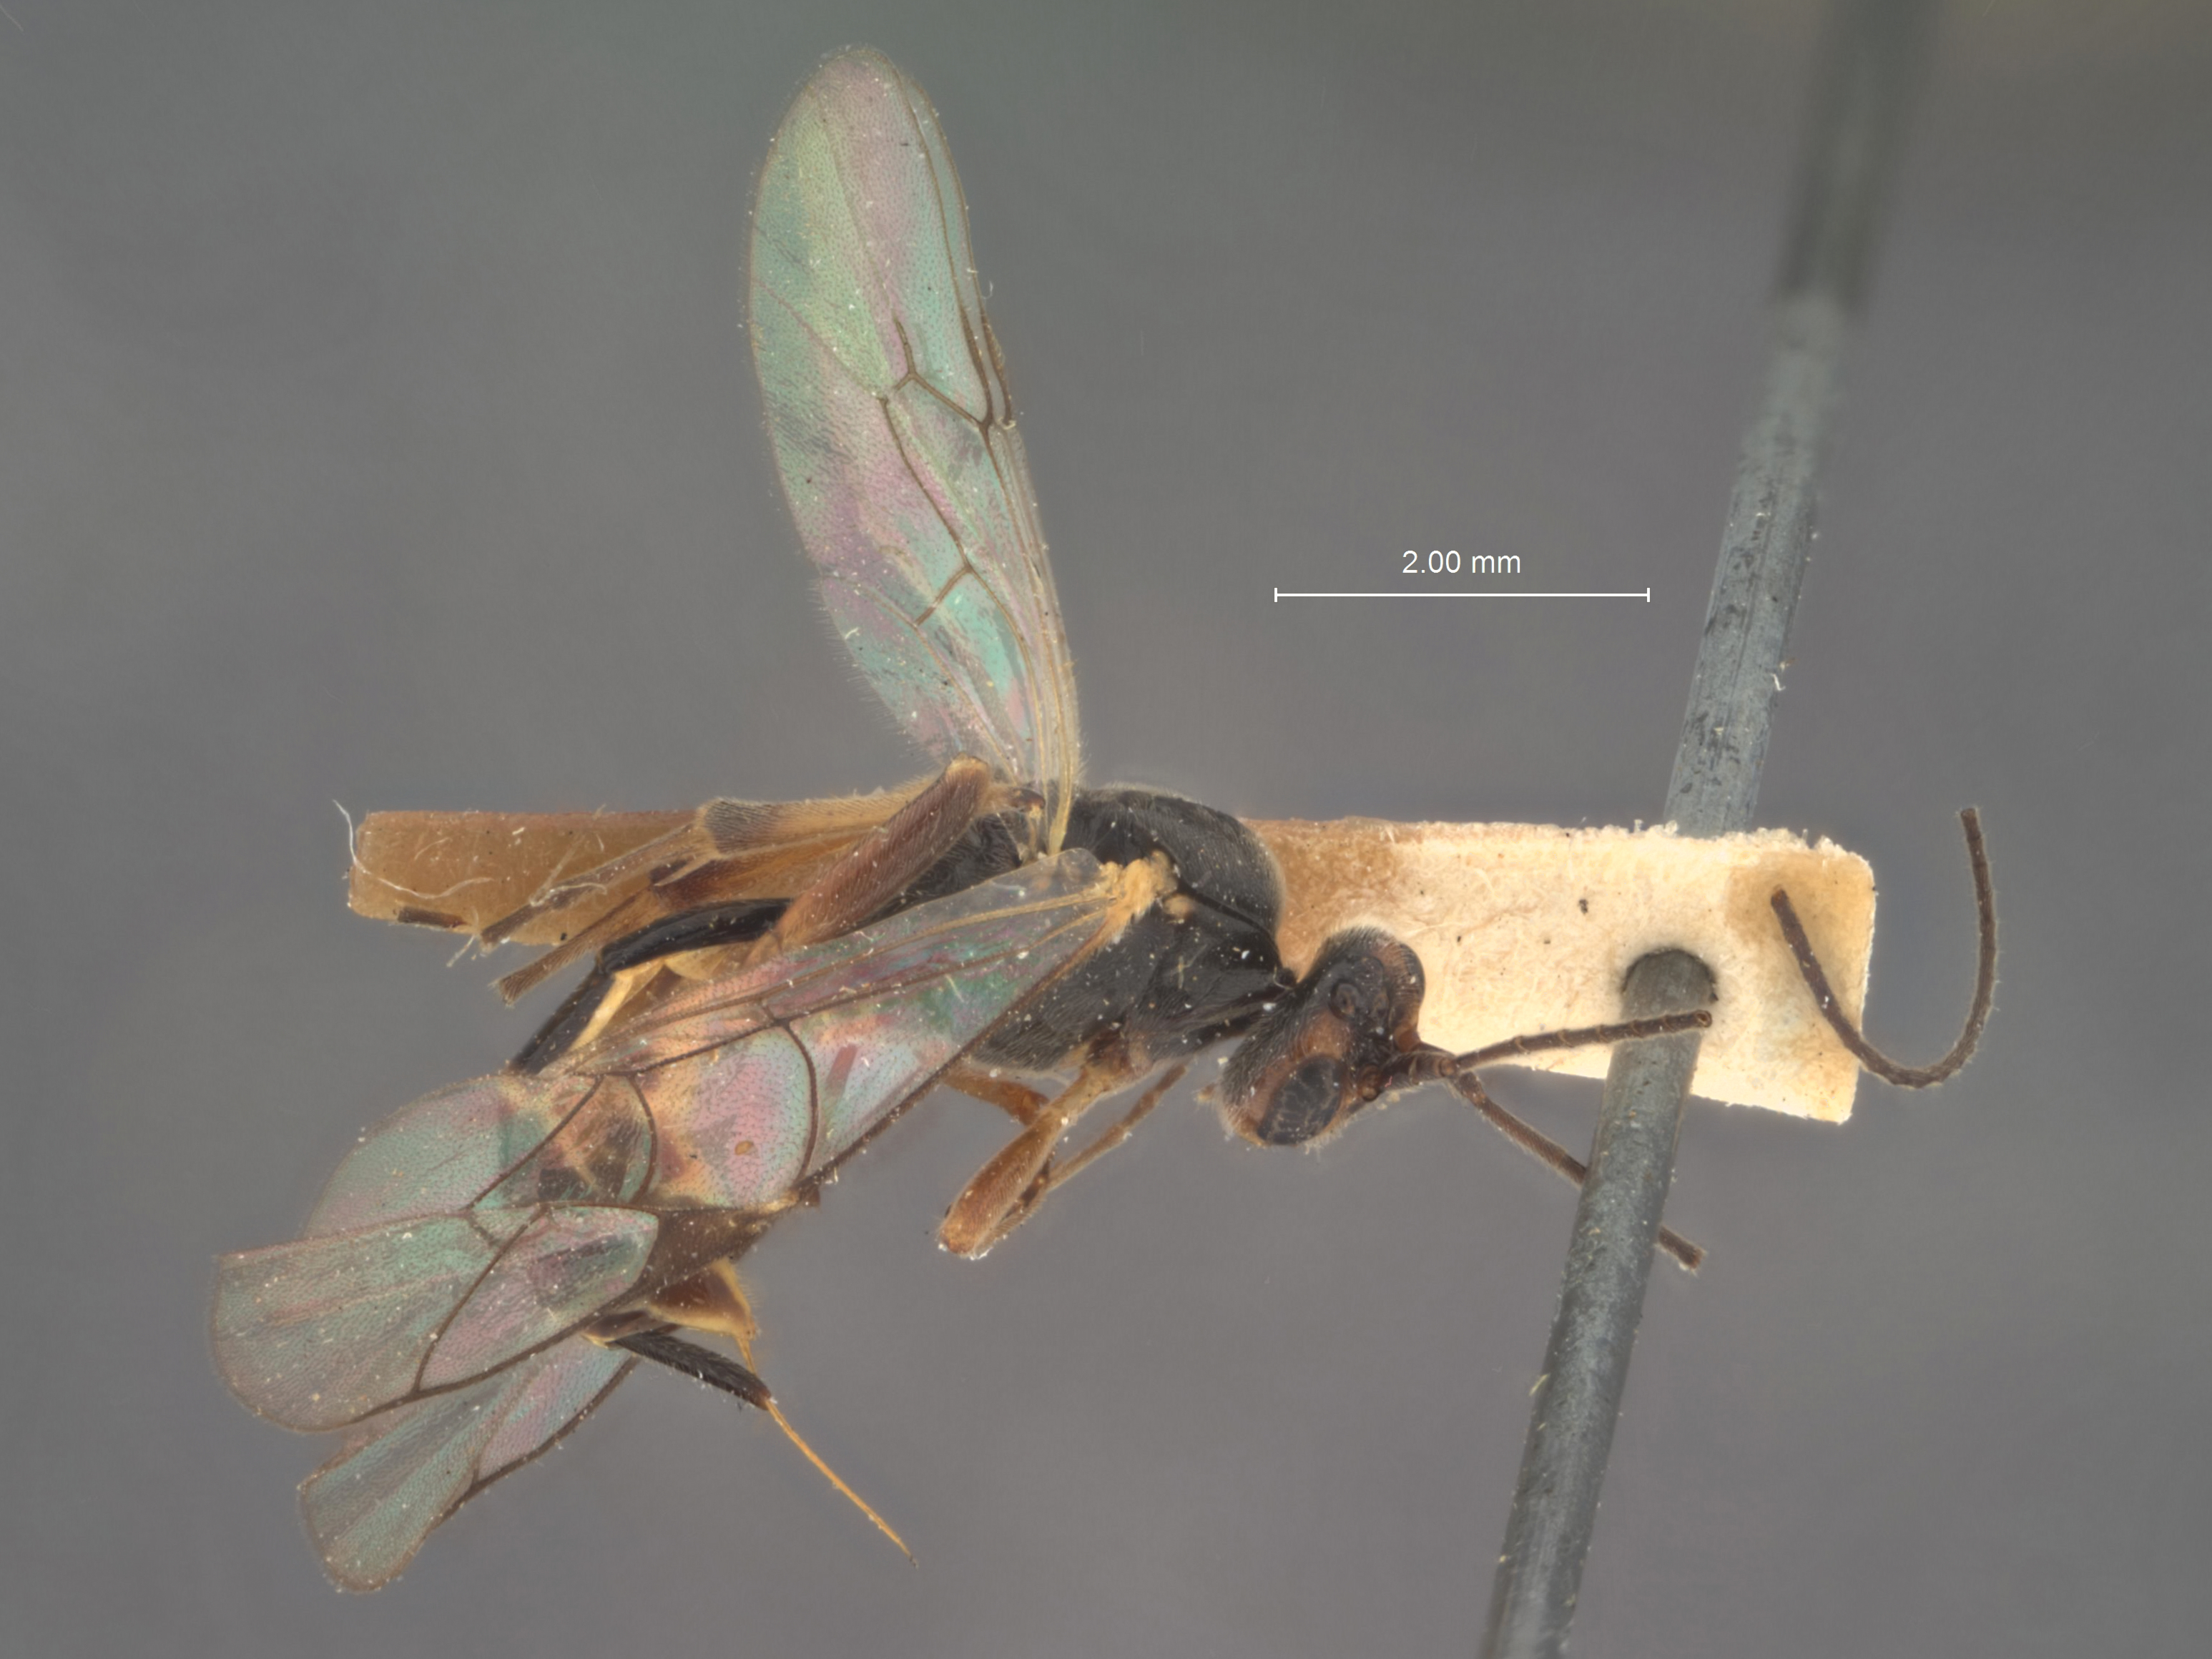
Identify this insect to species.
Mesochorus ukiahensis
